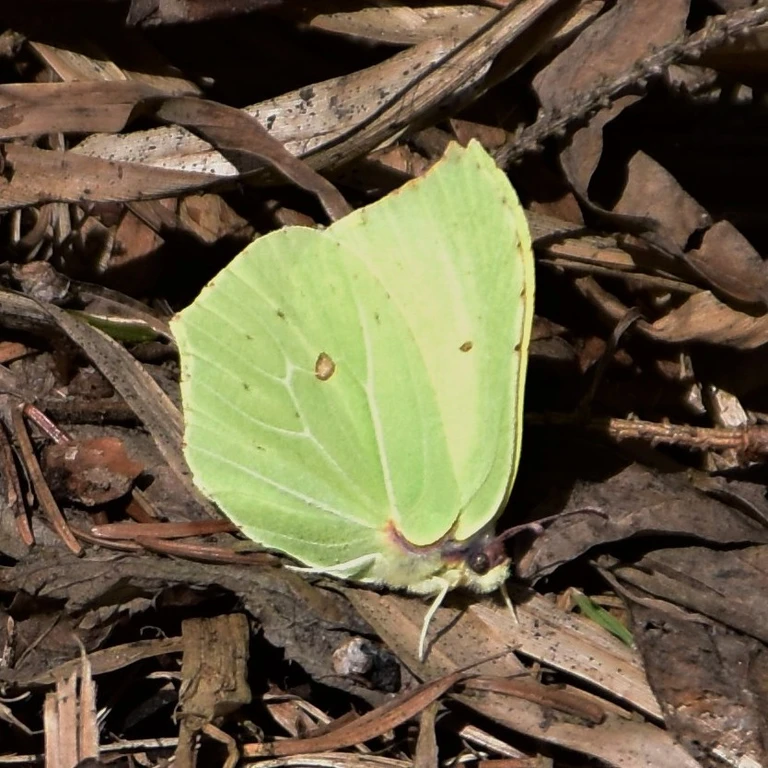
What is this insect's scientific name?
Gonepteryx rhamni
